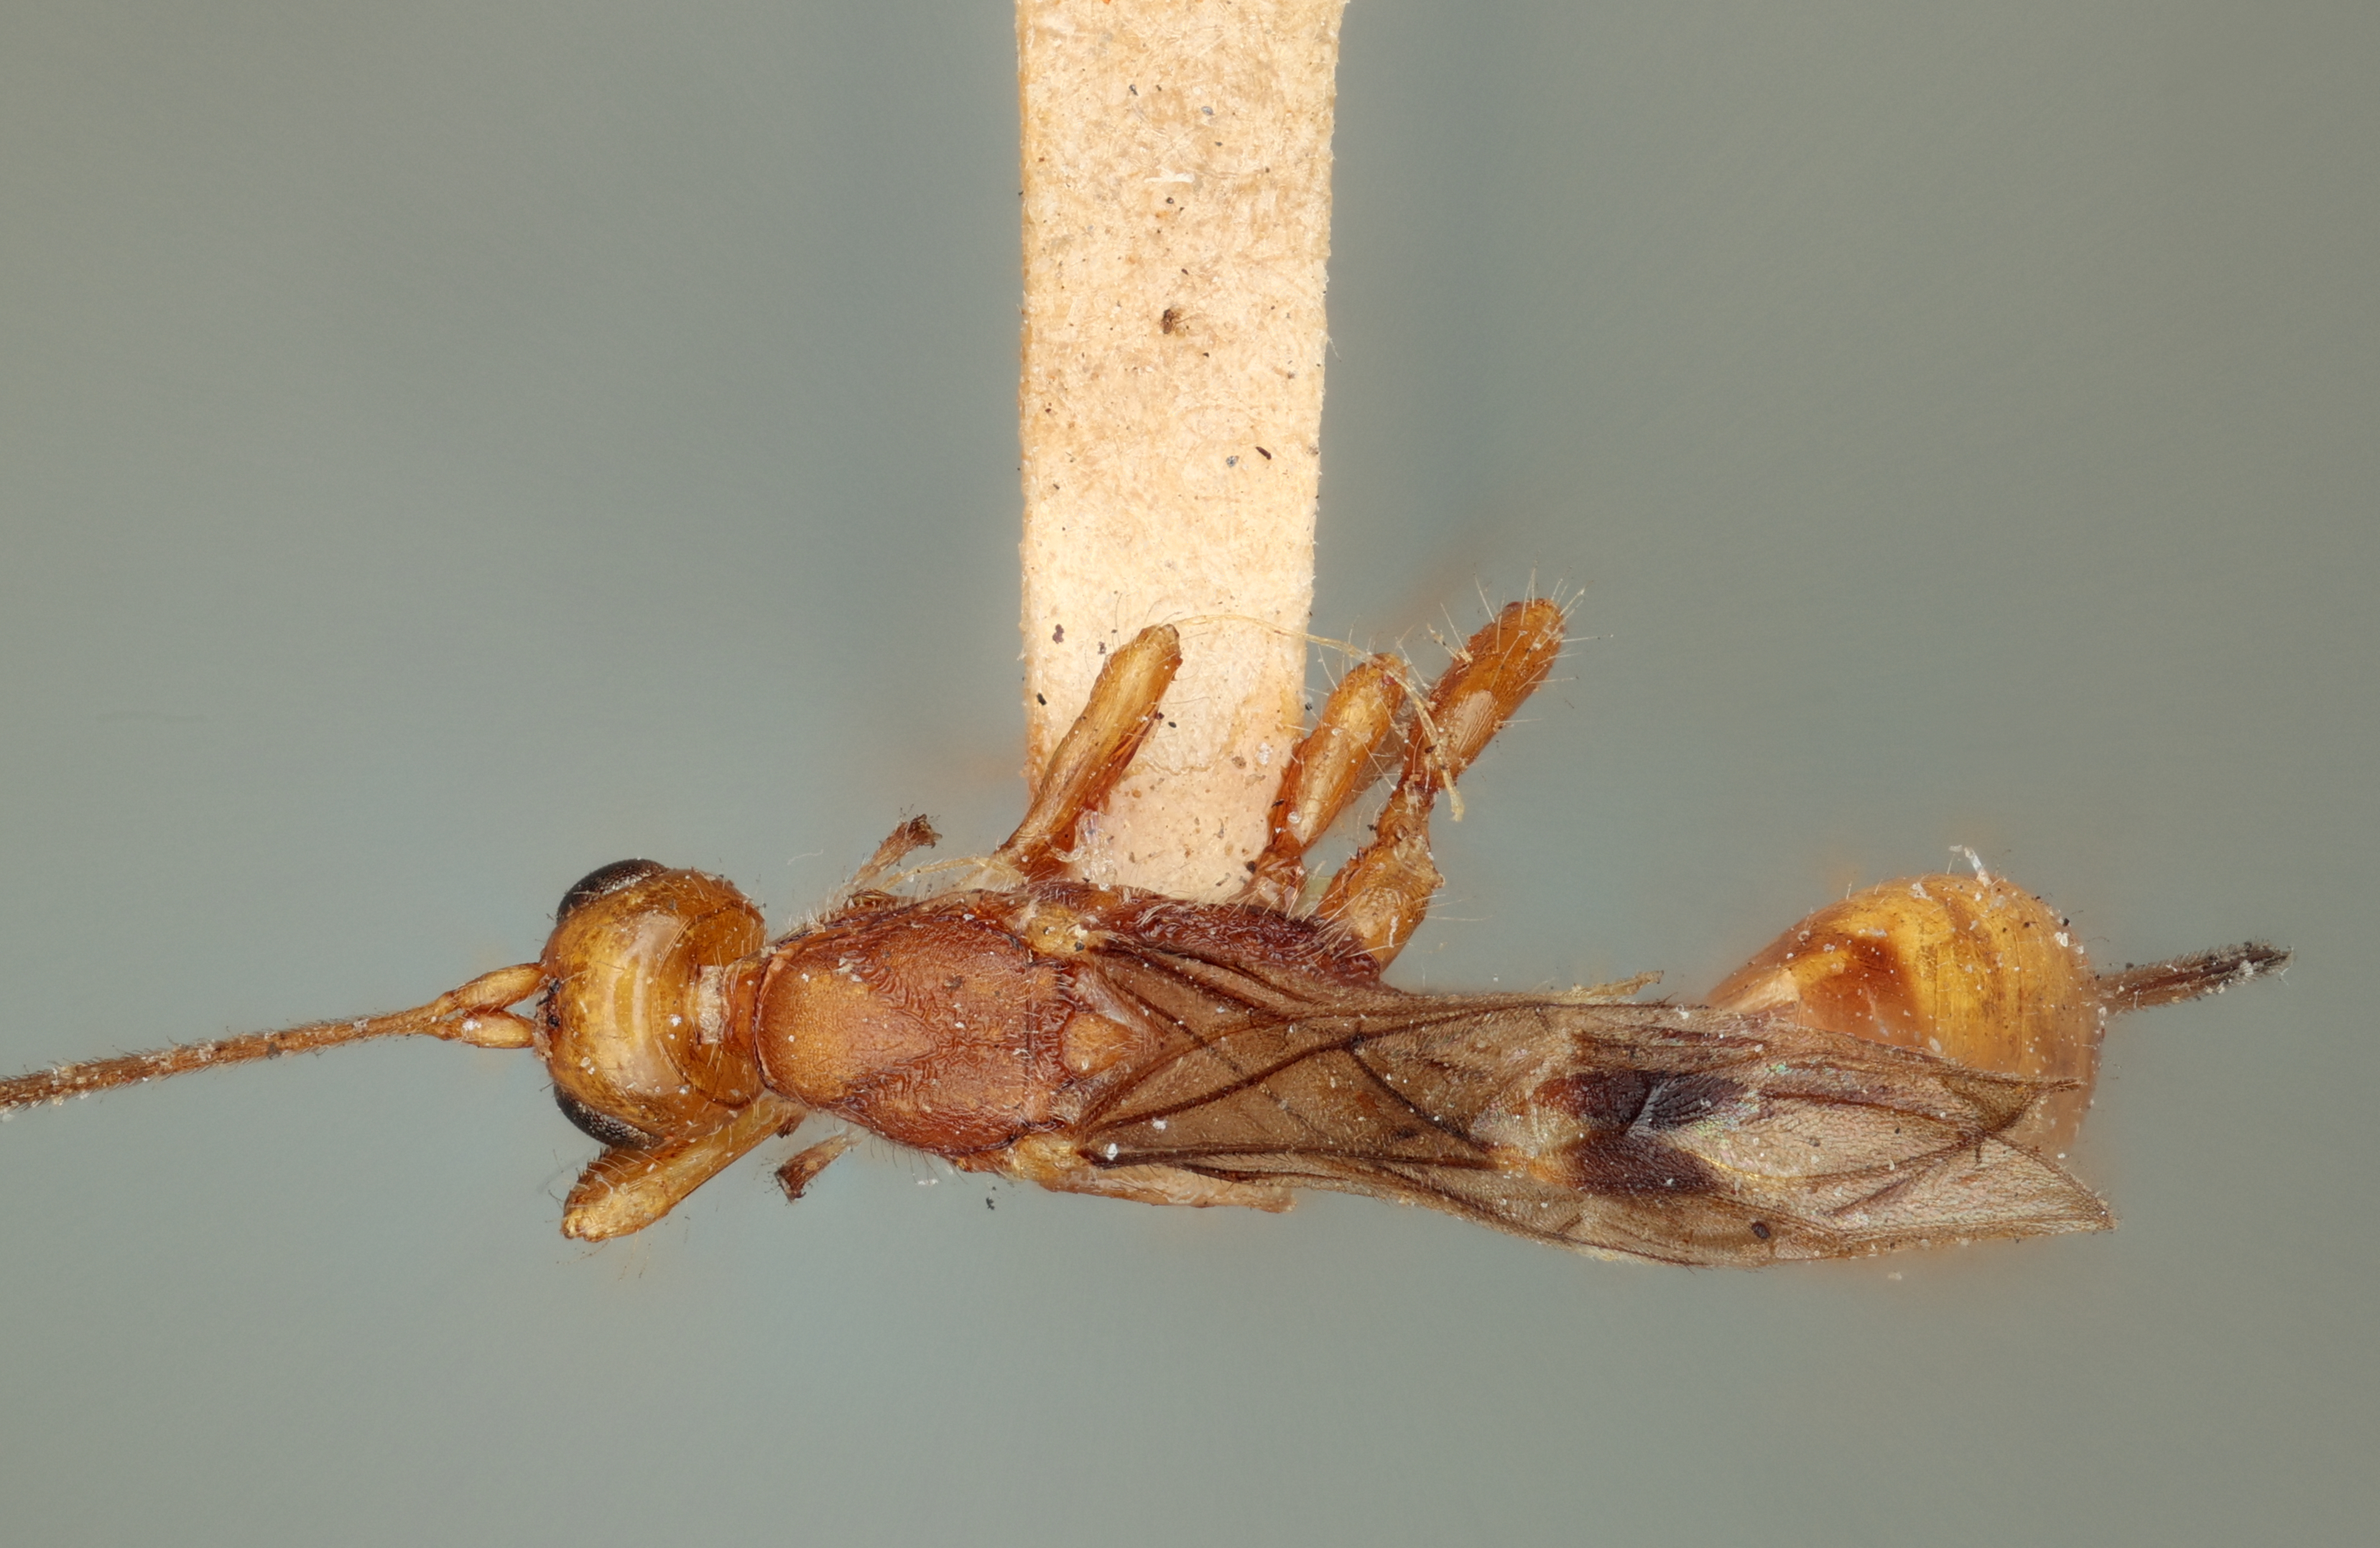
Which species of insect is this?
Spathius xanthippus
